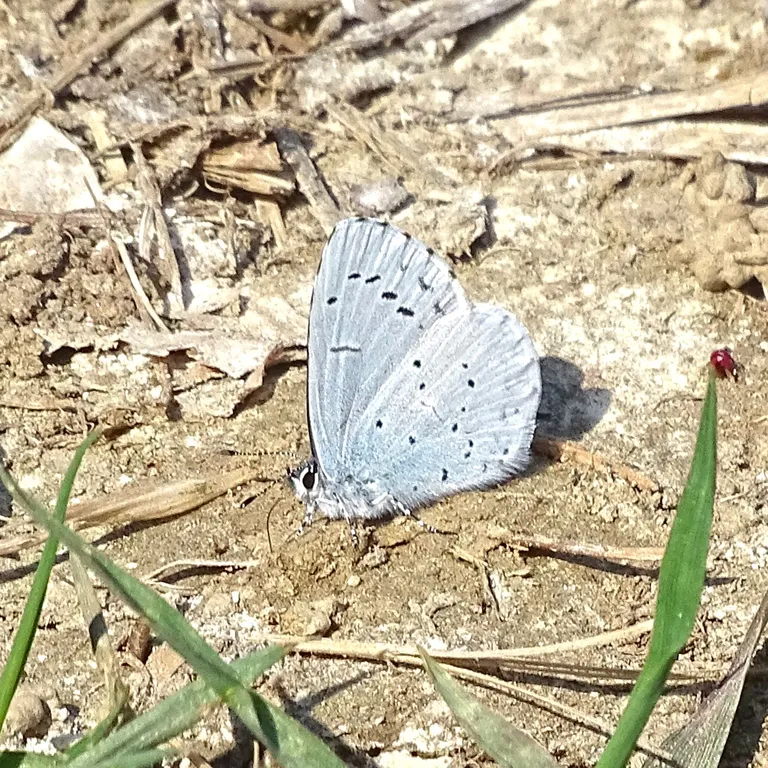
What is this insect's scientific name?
Celastrina argiolus
